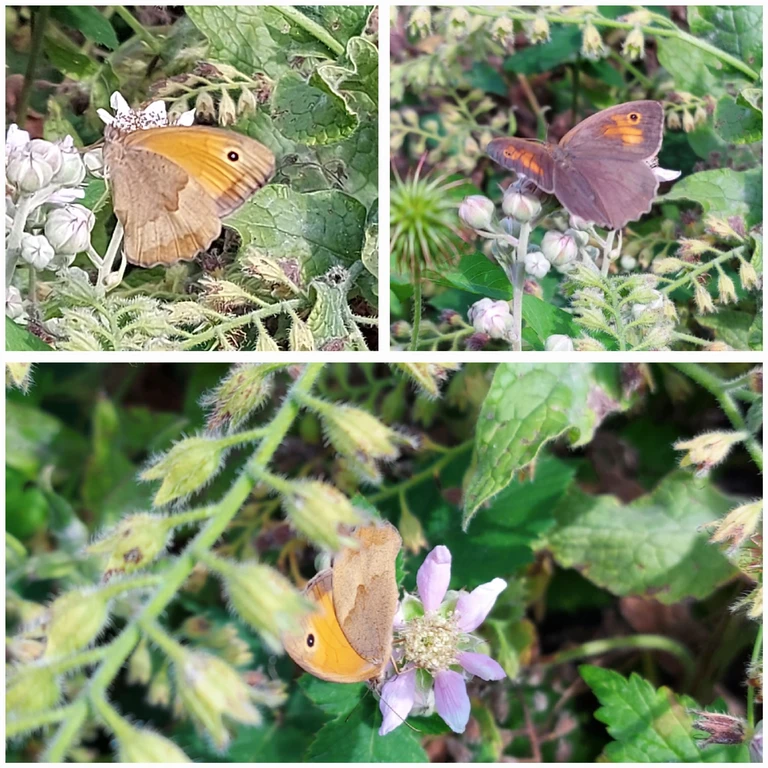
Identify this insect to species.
Maniola jurtina
